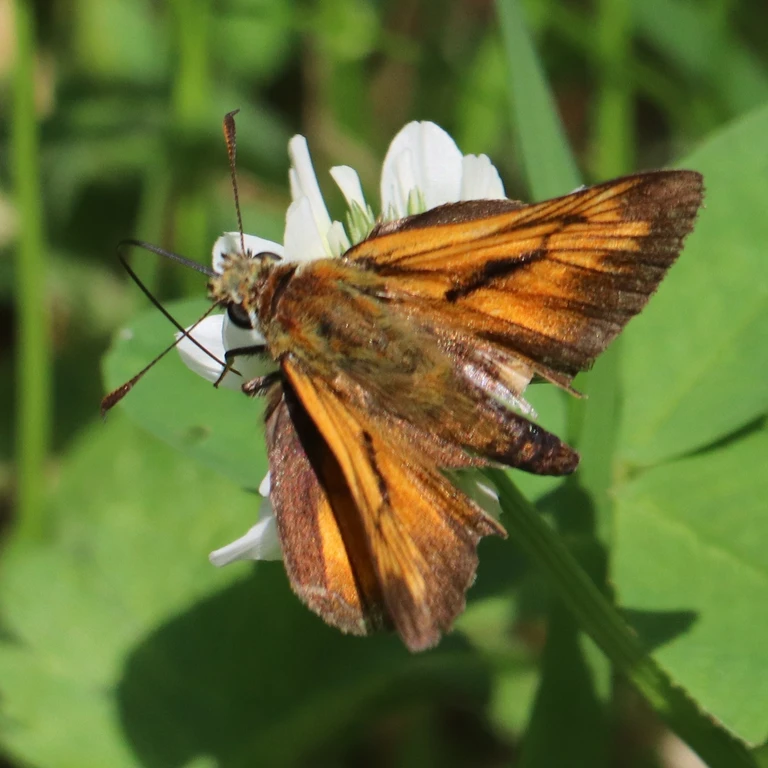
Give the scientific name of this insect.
Ochlodes sylvanus (also Ochlodes venata)
